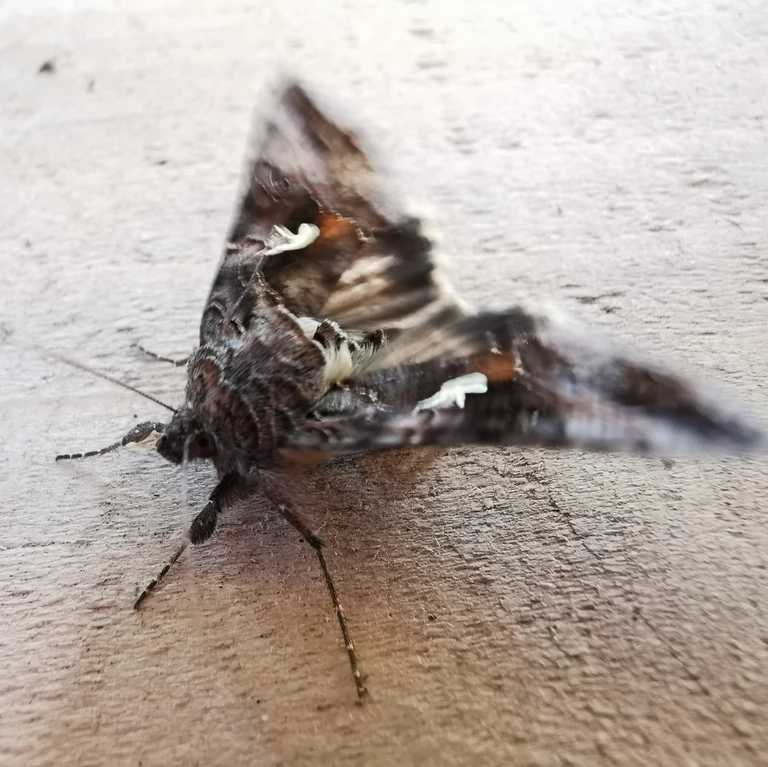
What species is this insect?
Autographa gamma
